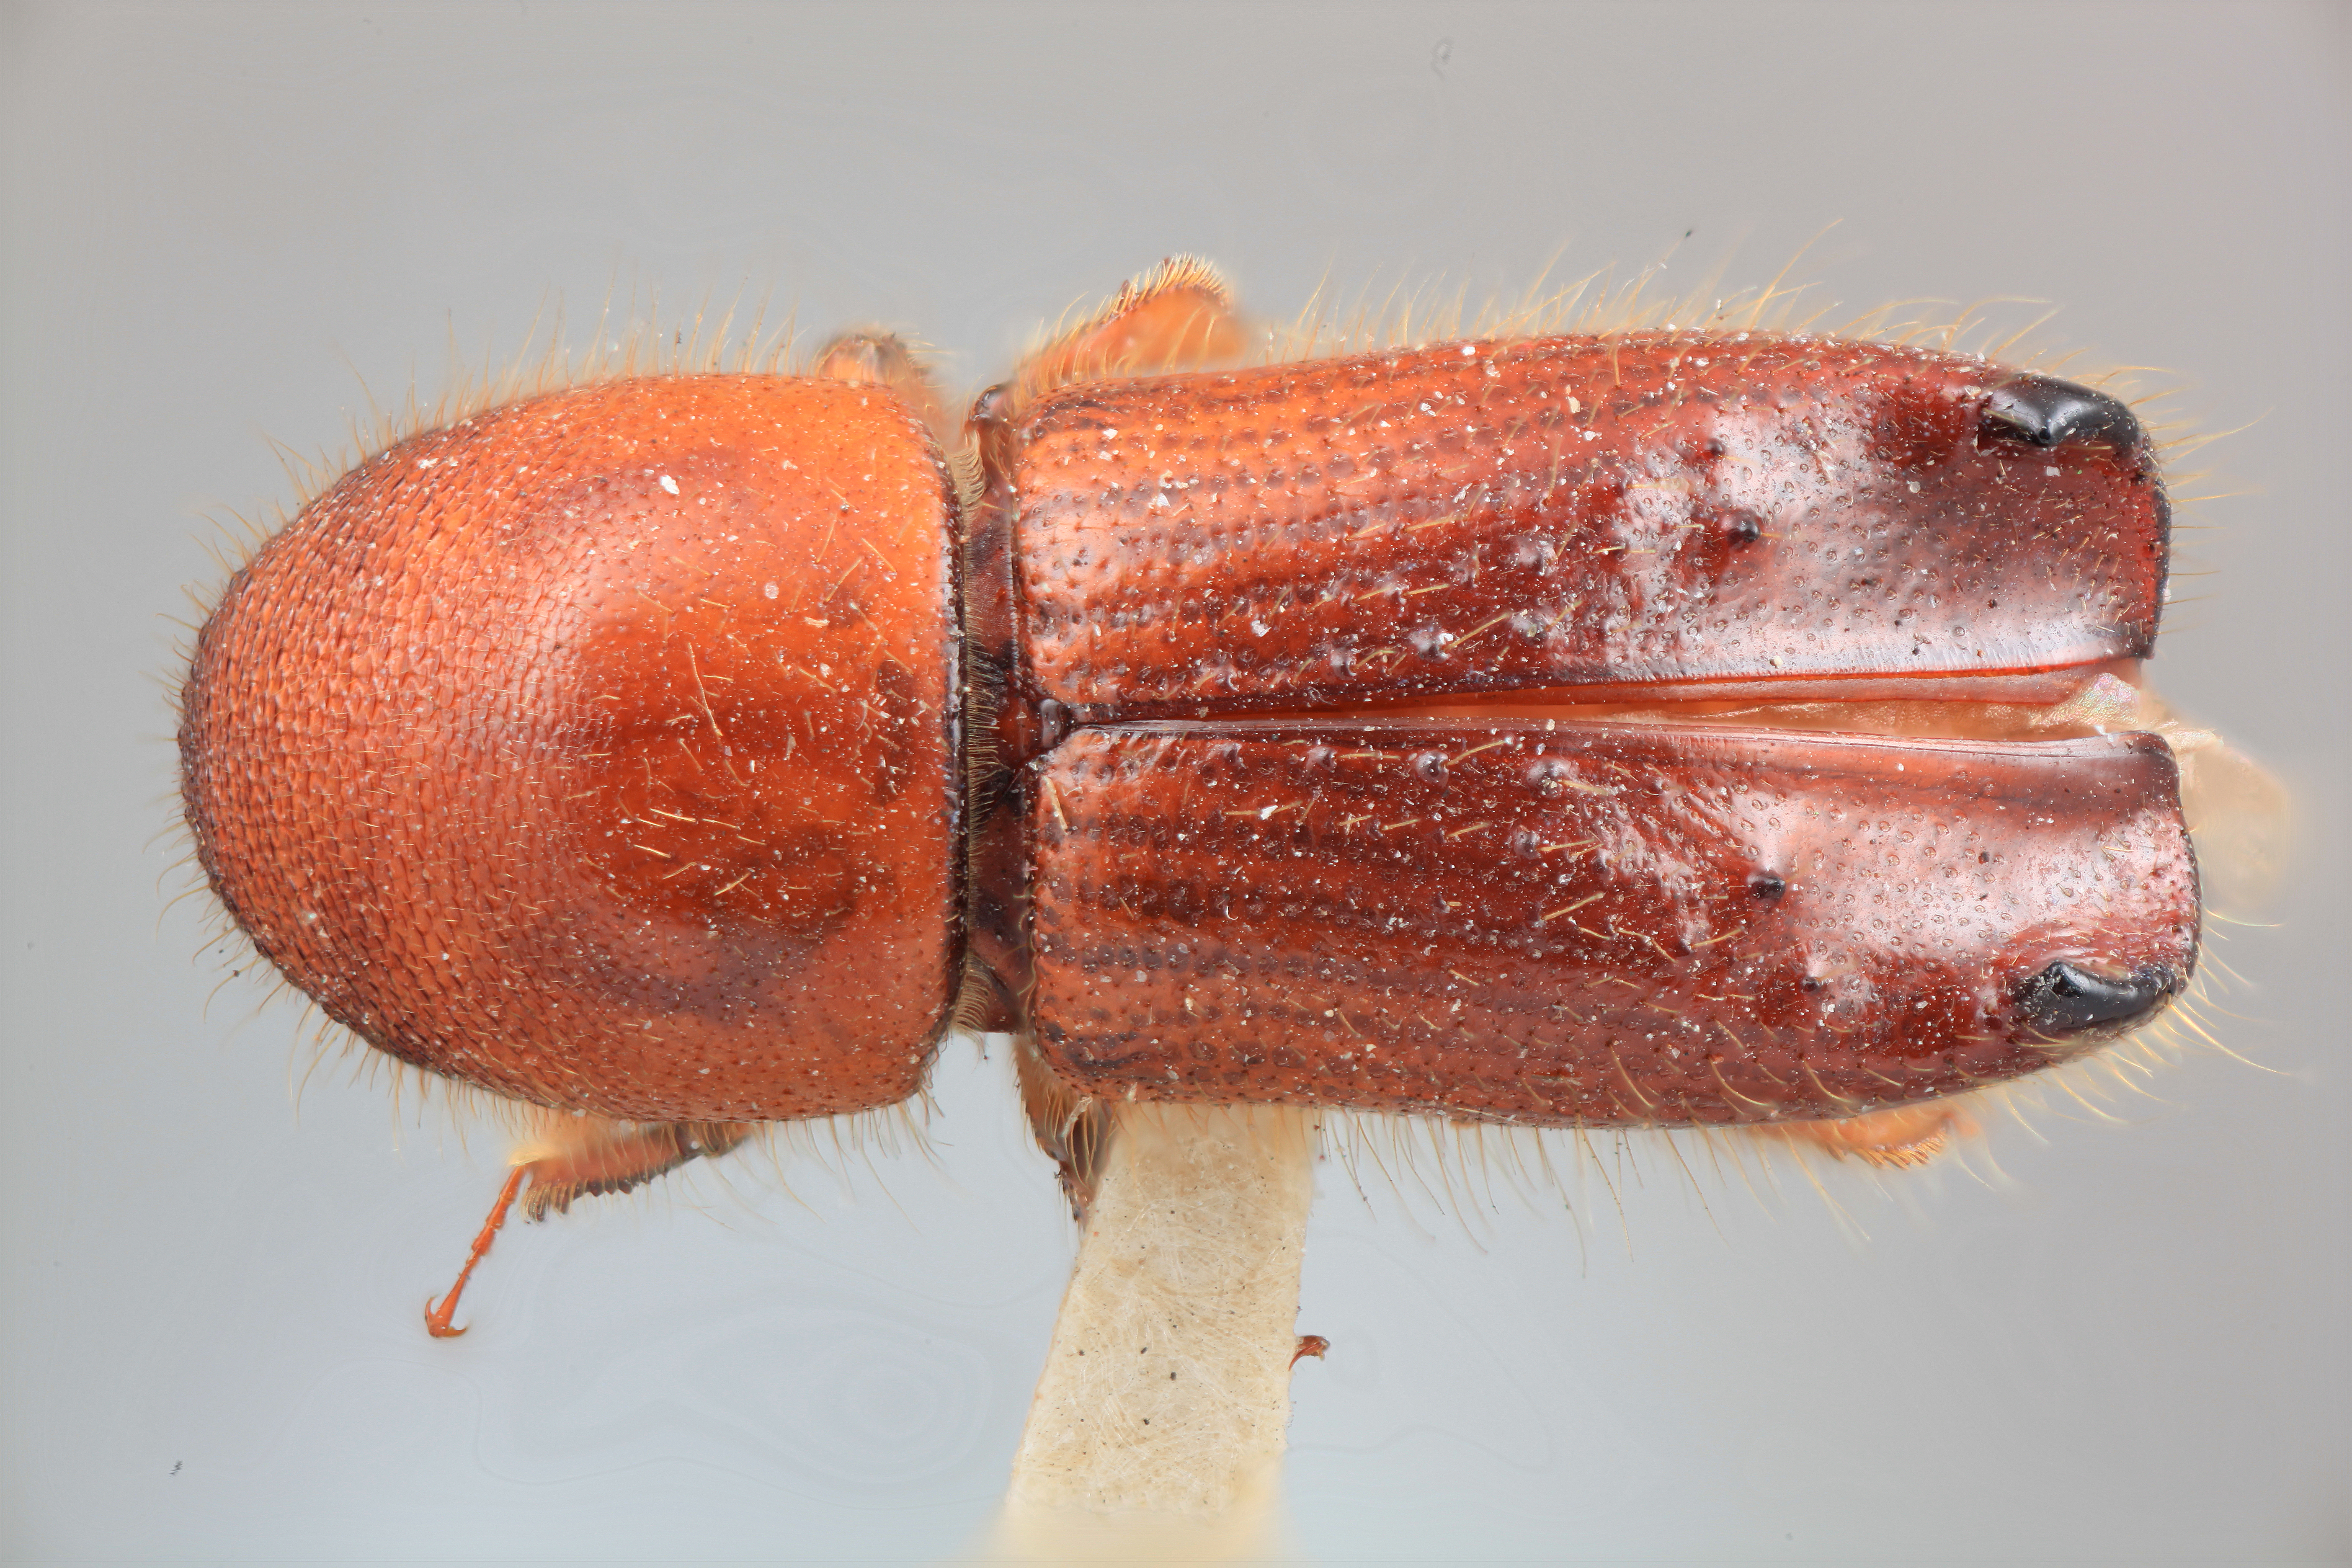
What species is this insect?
Xyleborus horridicus
